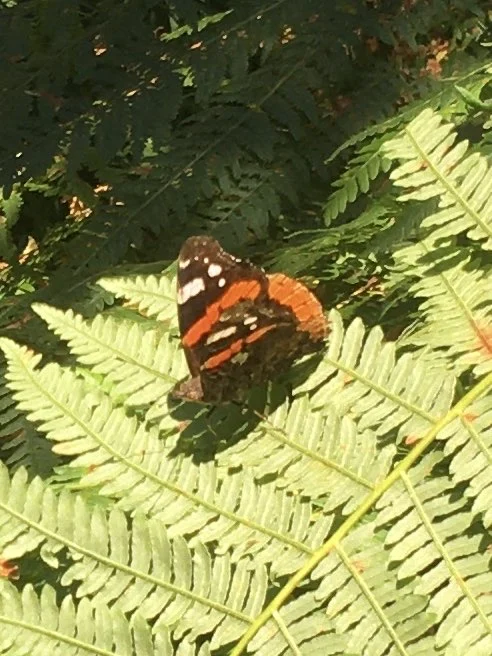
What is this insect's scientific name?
Vanessa atalanta
